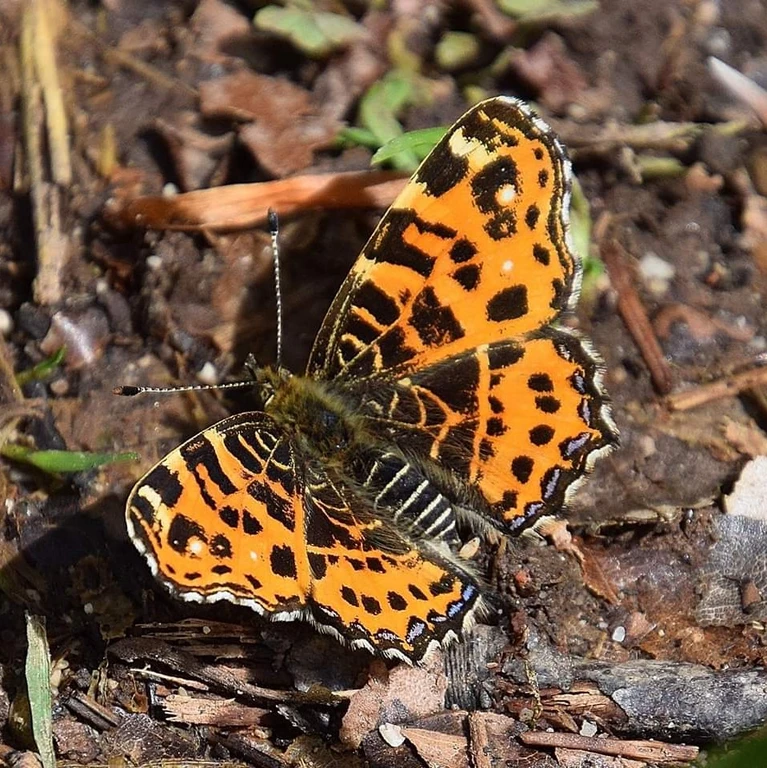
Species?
Araschnia levana
